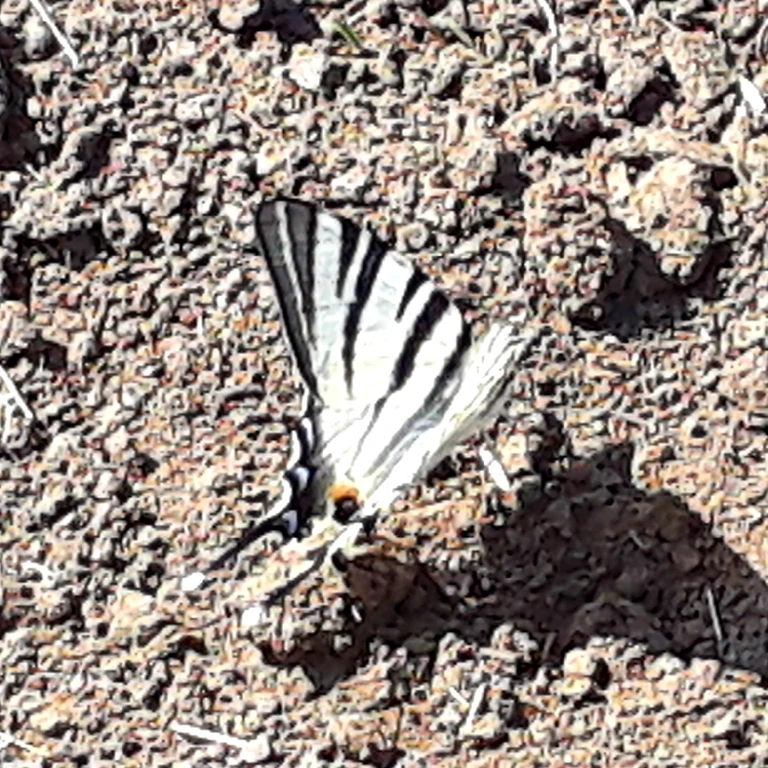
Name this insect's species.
Iphiclides podalirius
